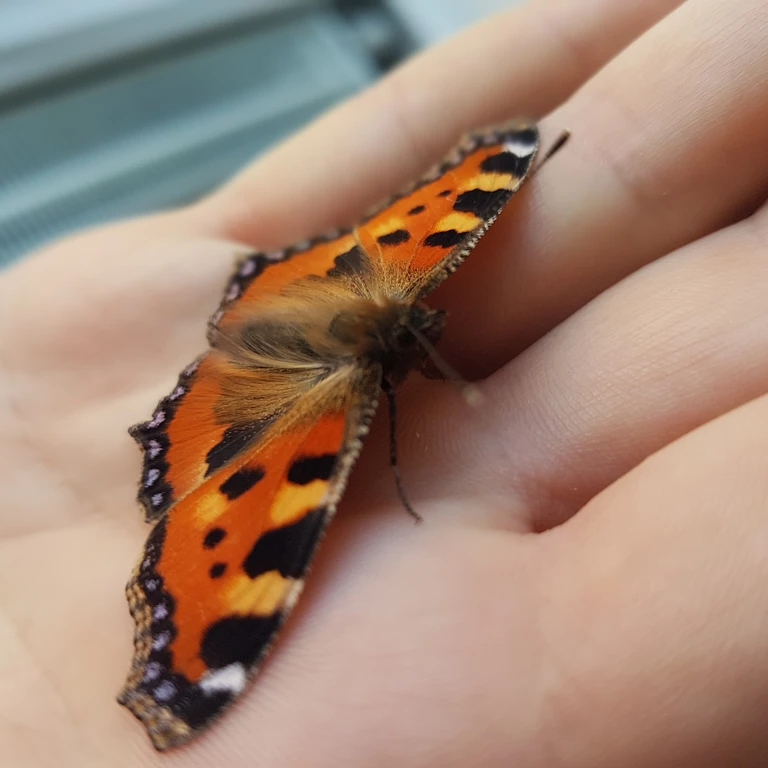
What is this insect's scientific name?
Aglais urticae
